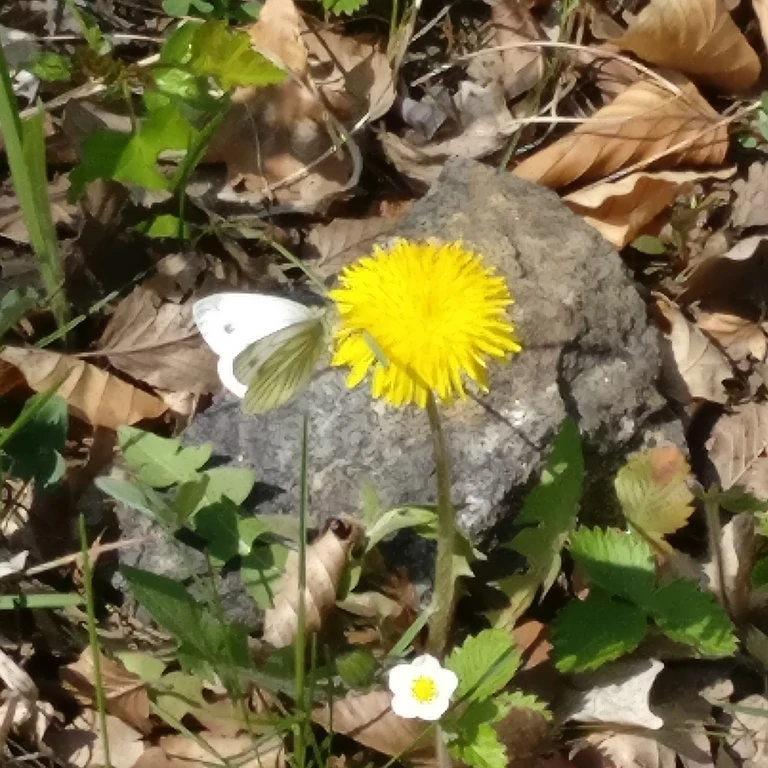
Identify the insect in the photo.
Pieris napi
